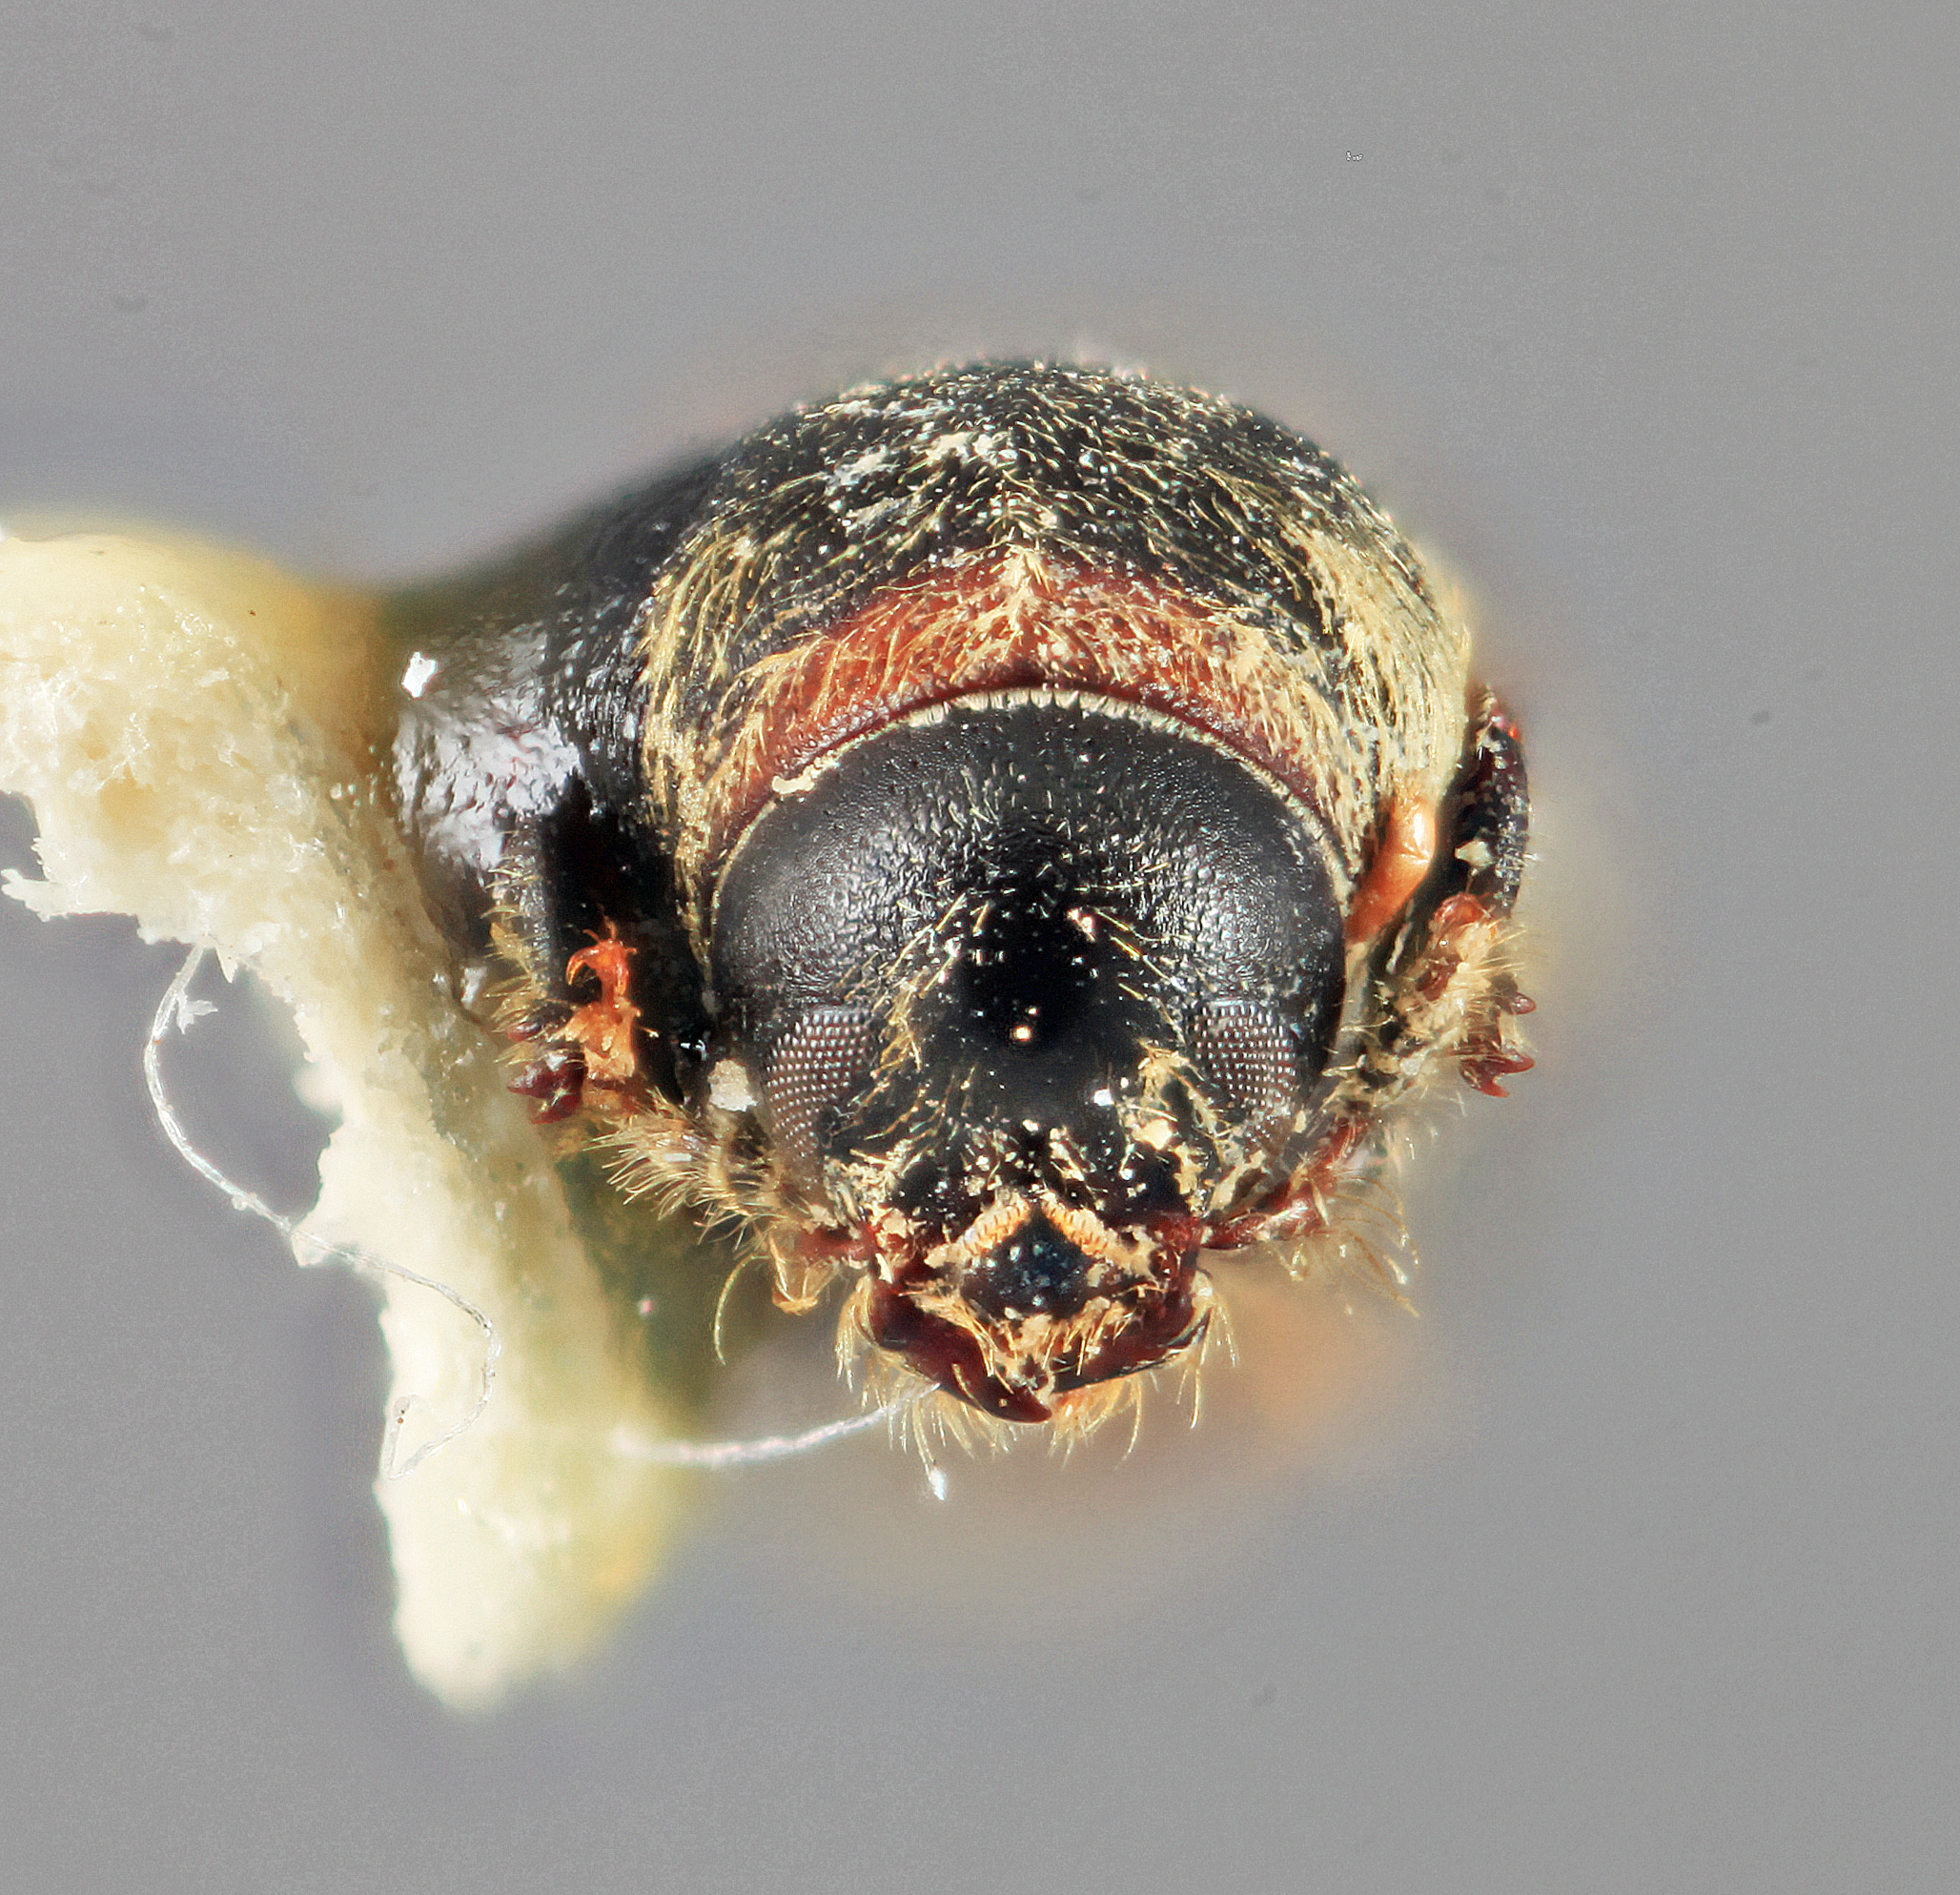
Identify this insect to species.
Cnesinus gibbosus
